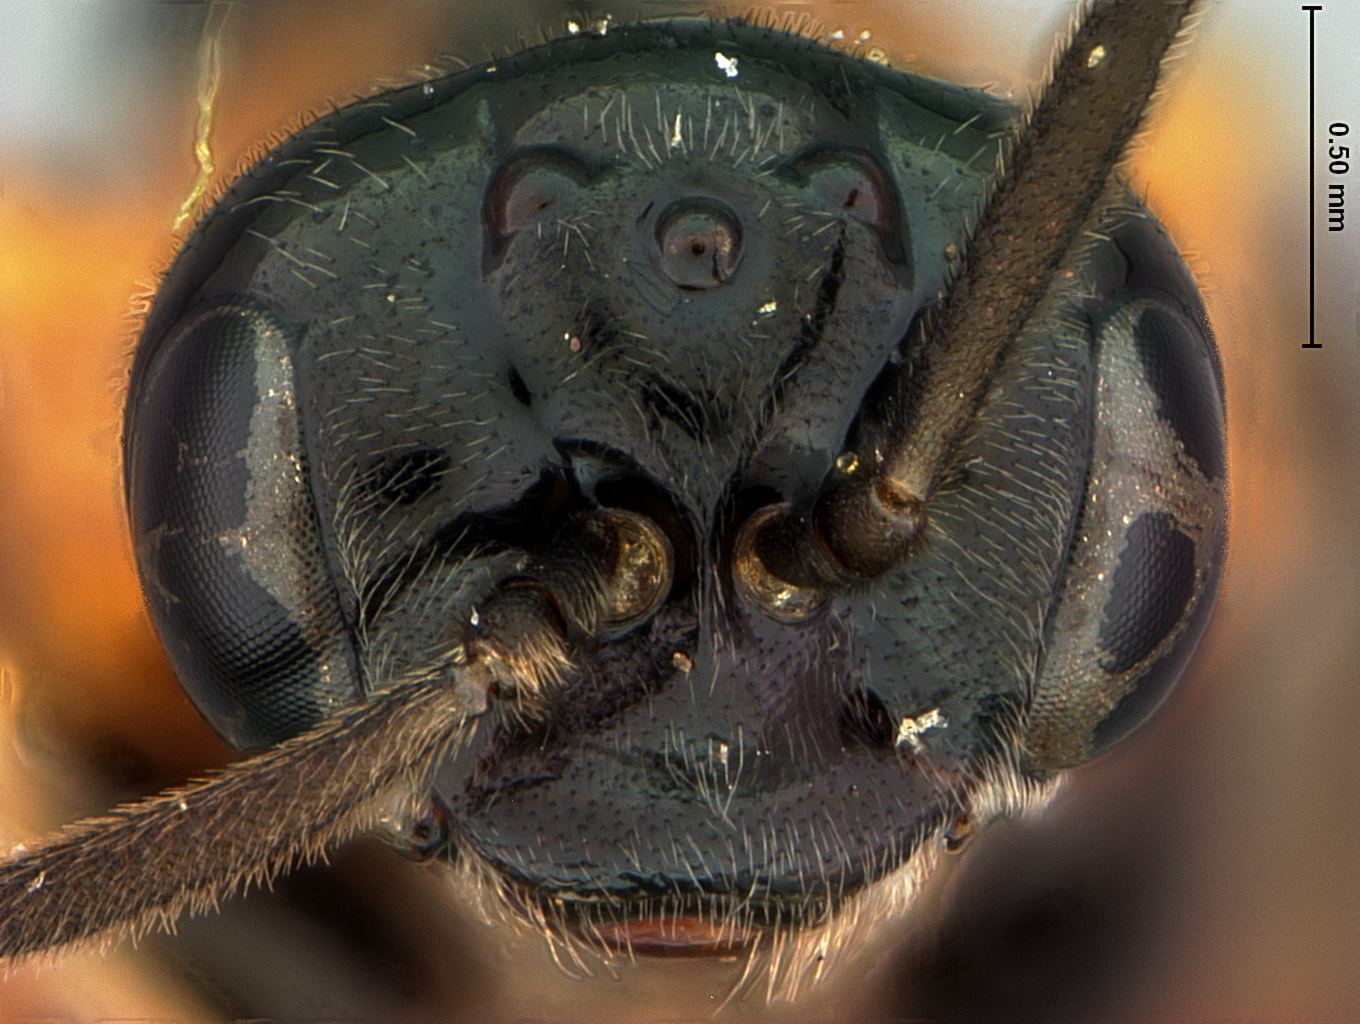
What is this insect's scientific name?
Sphacophilus orthius
